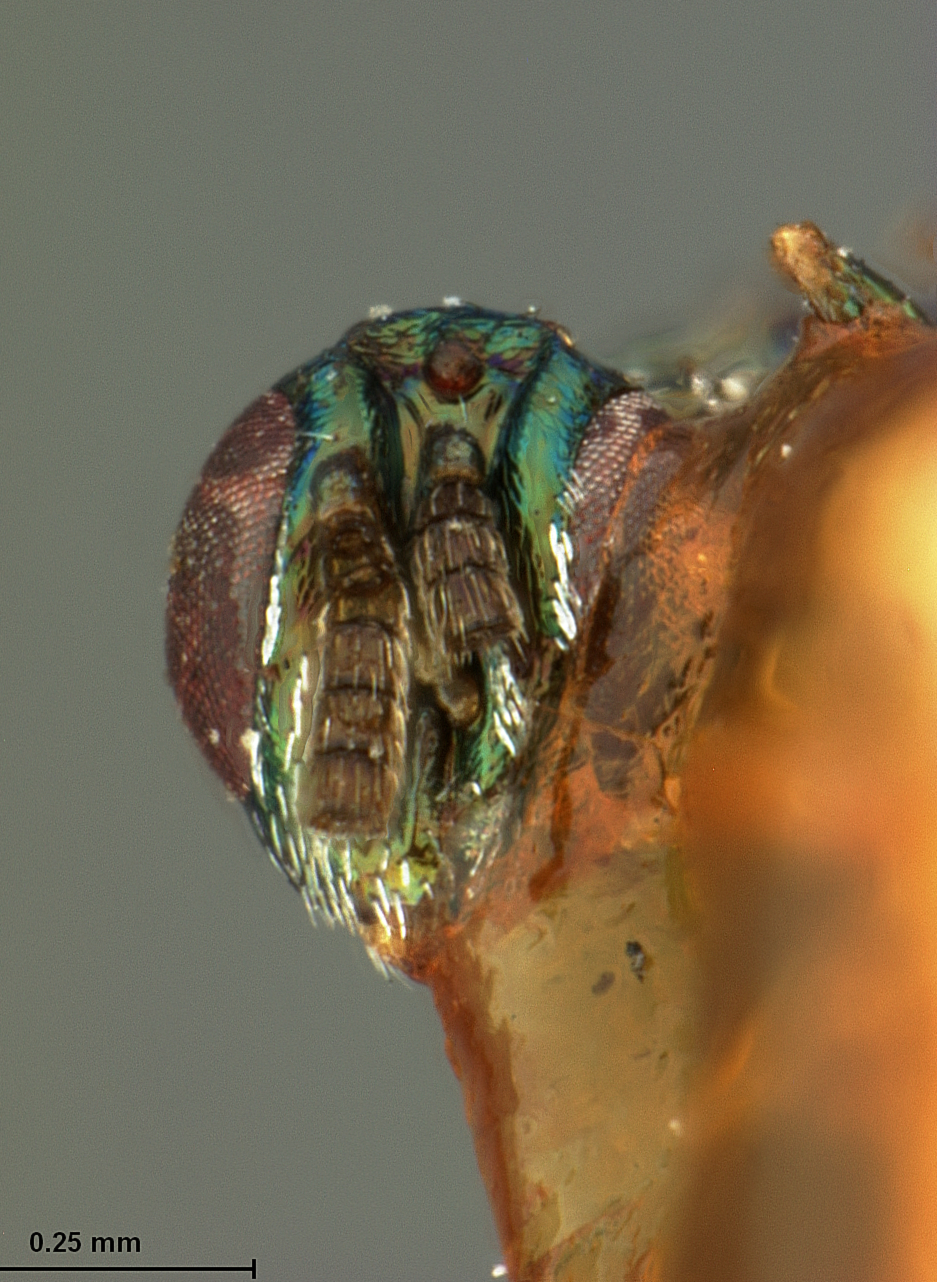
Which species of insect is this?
Torymus neuroterus
